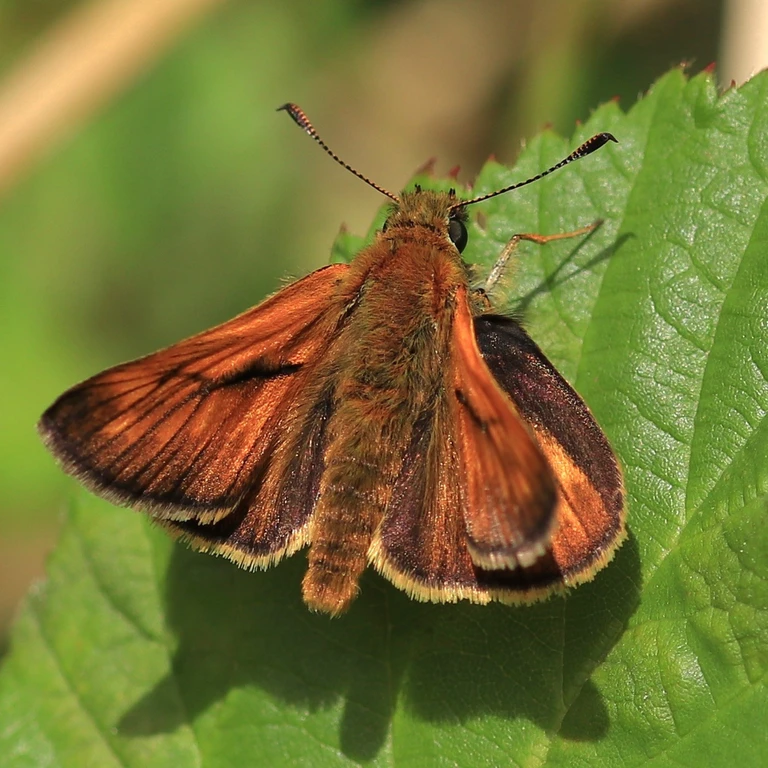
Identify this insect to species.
Ochlodes sylvanus (also Ochlodes venata)
